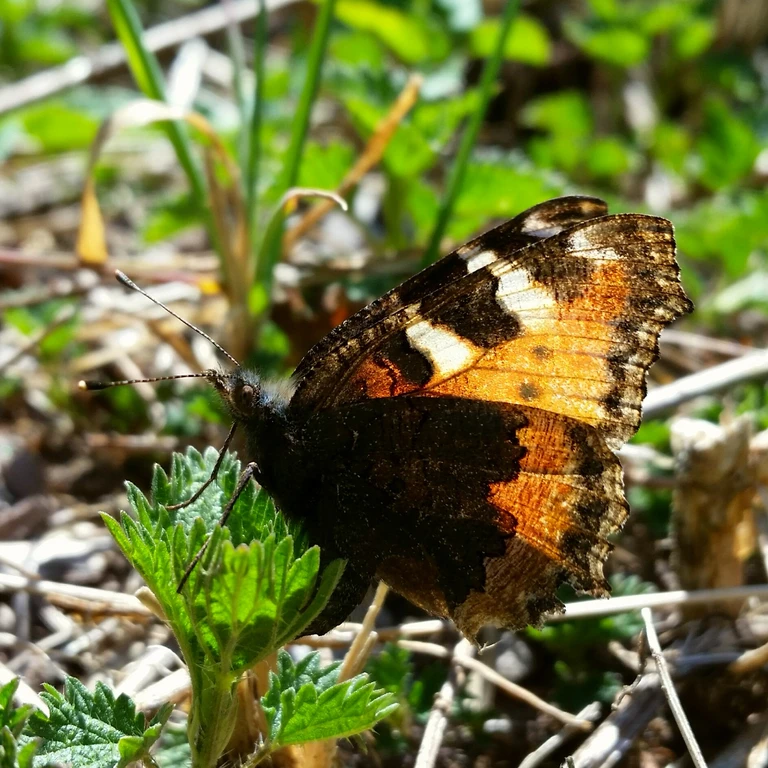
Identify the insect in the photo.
Aglais urticae
